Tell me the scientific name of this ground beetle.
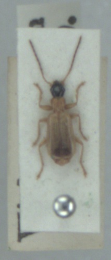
Demetrias monostigma
